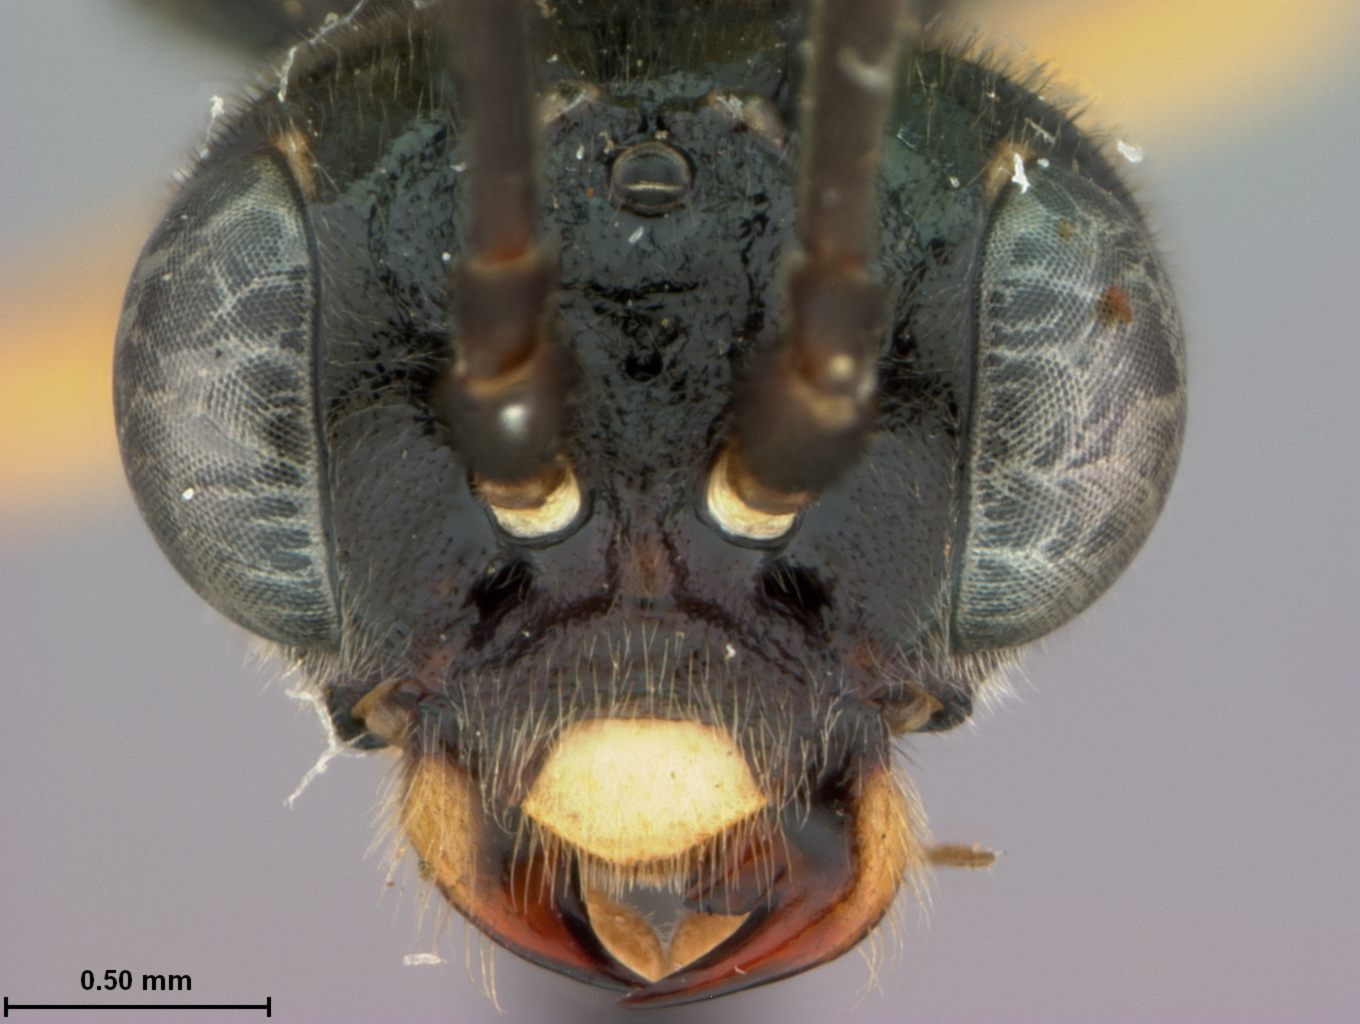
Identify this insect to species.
Emphytus mellipes
